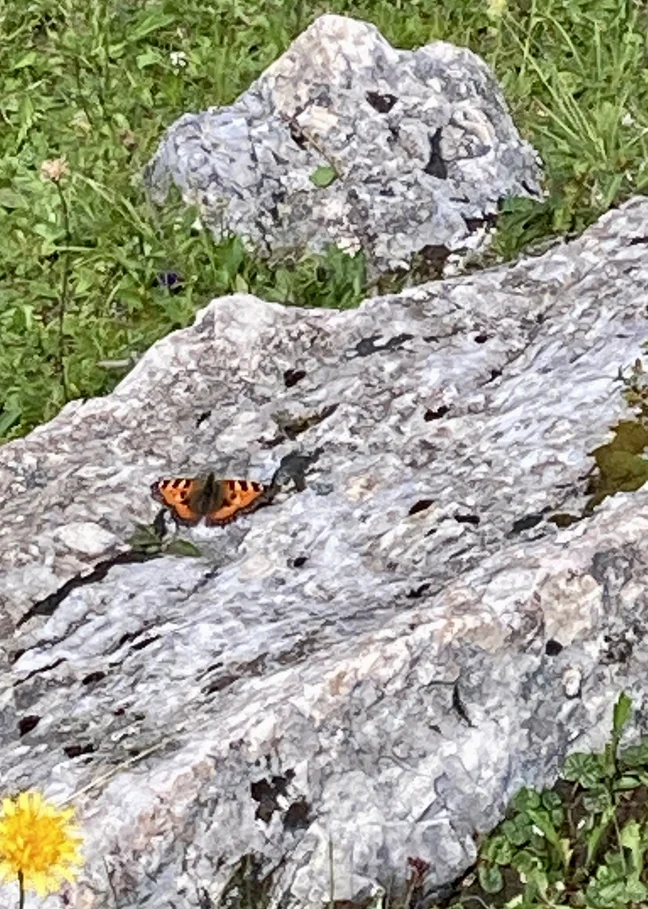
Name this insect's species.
Aglais urticae
